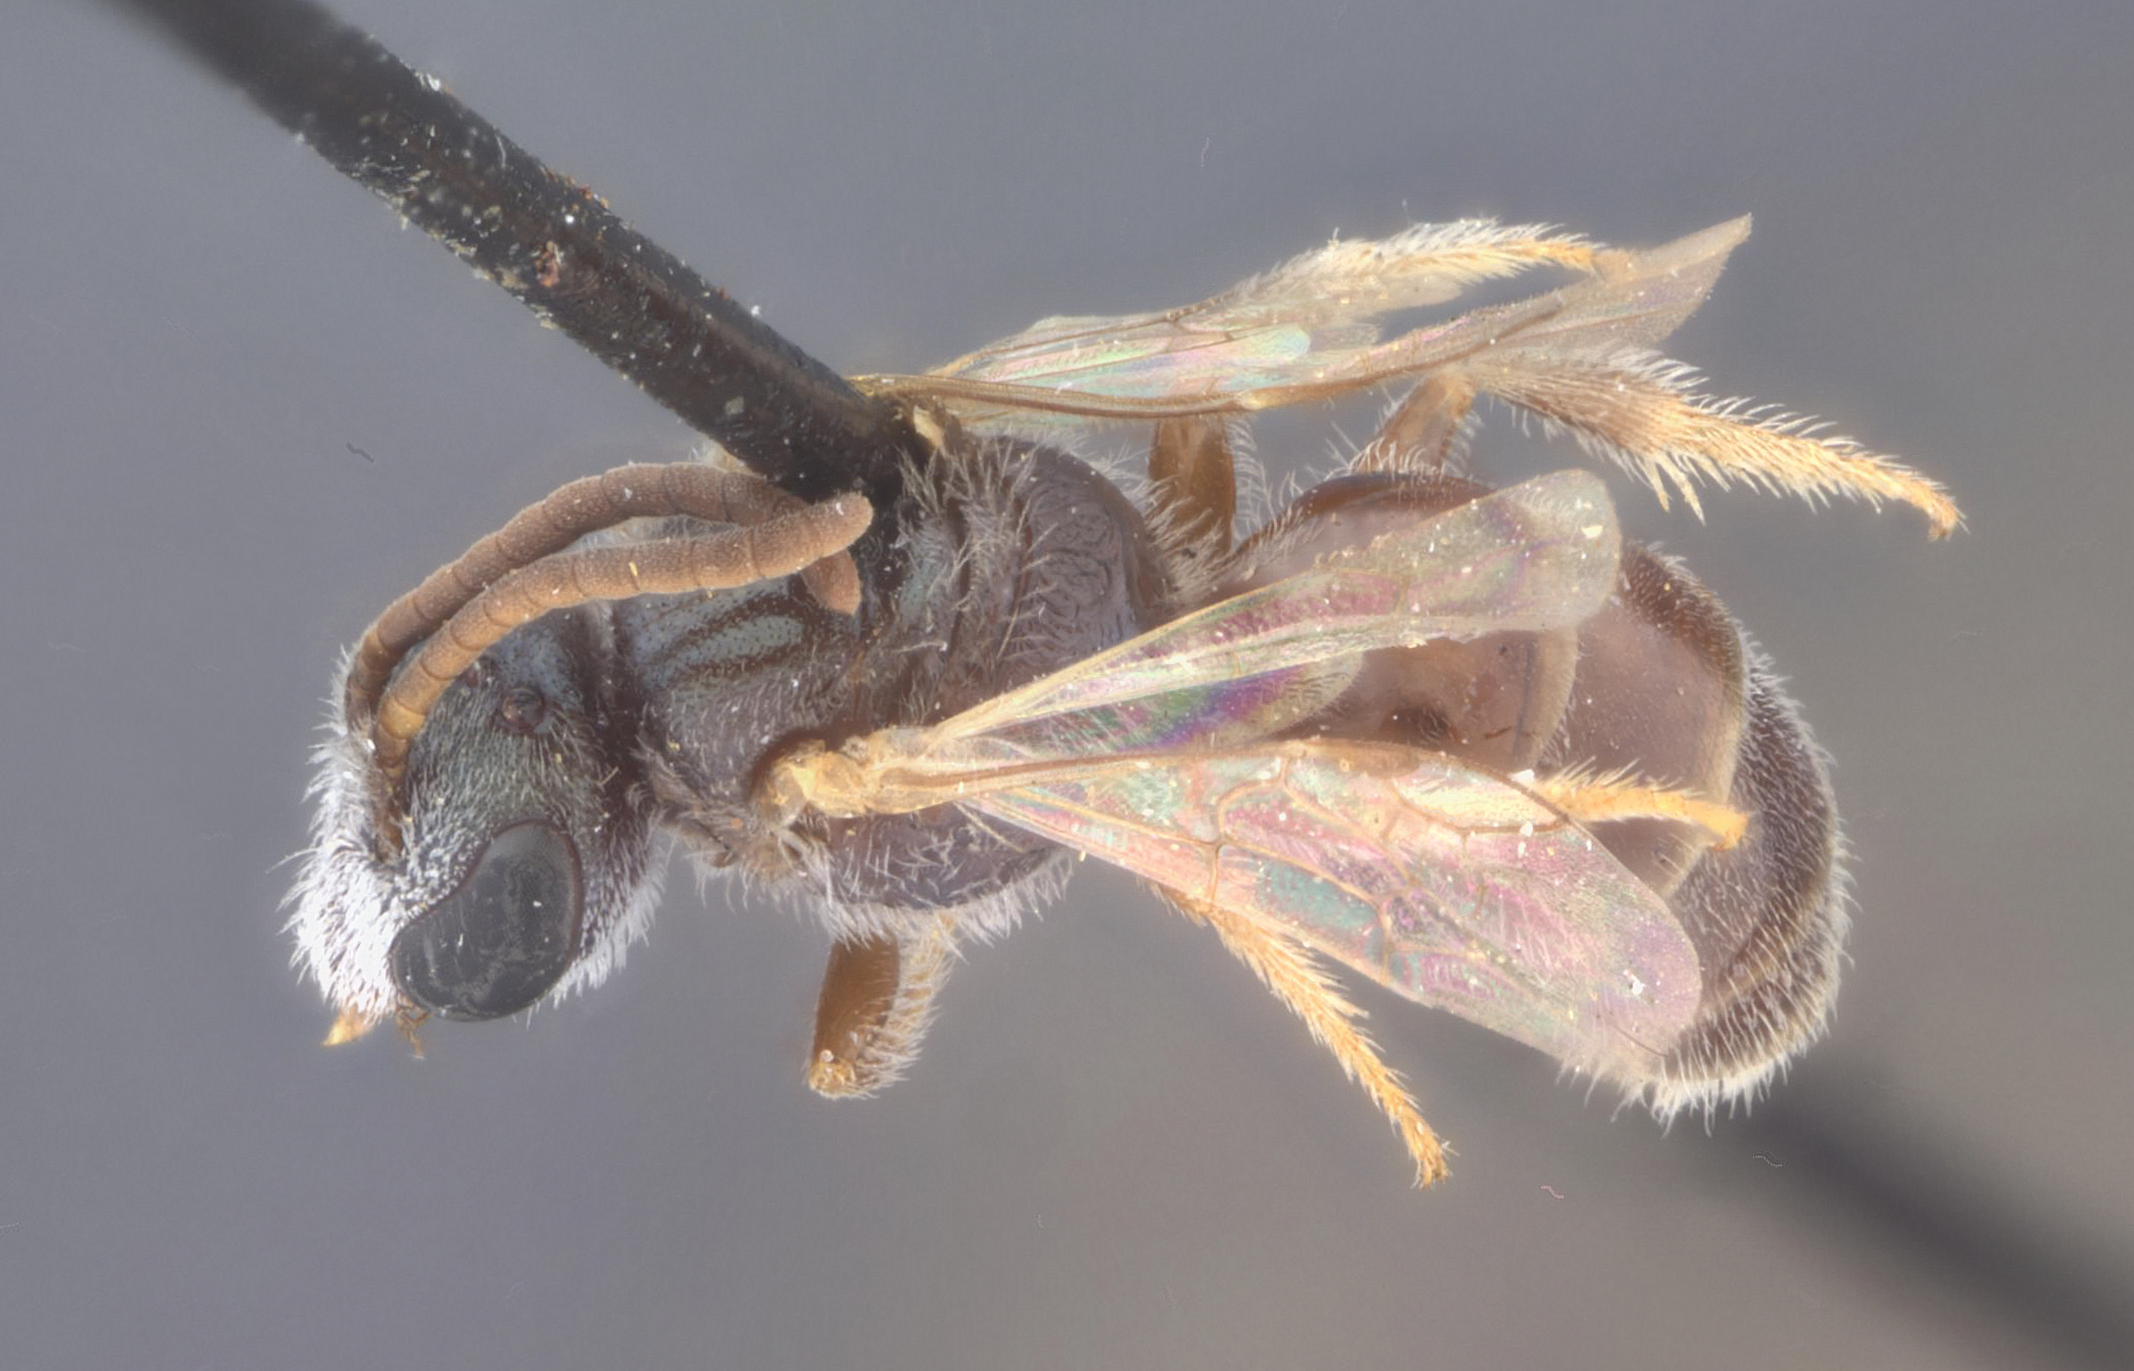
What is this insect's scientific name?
Halictus malinus
